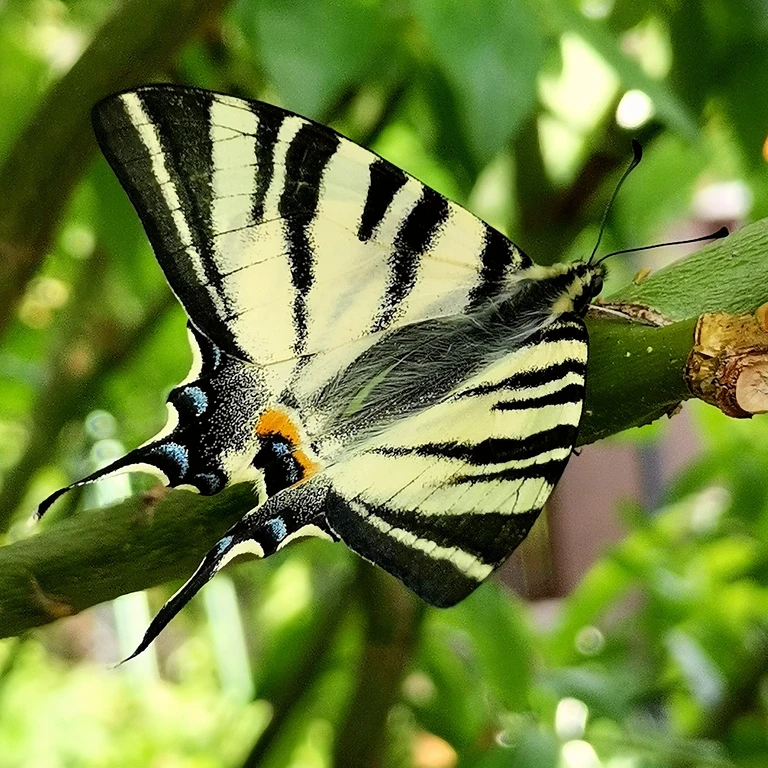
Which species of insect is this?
Iphiclides podalirius
